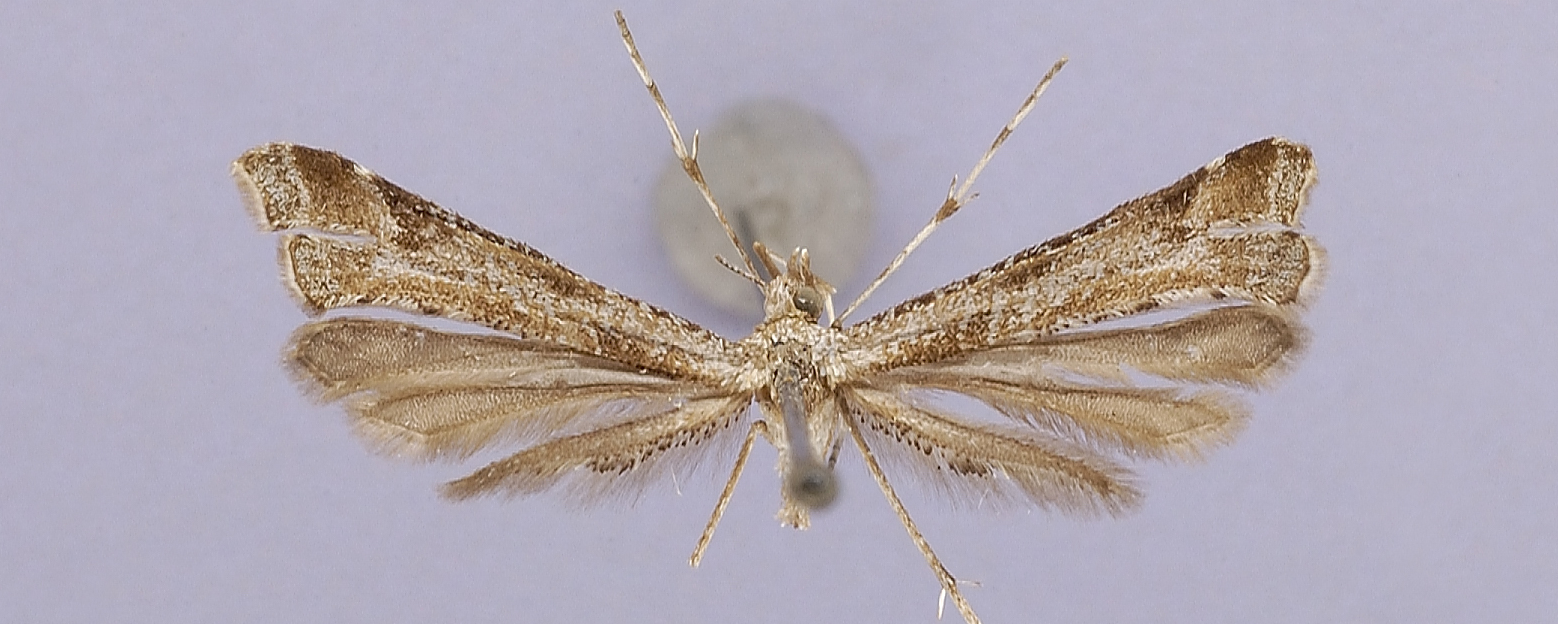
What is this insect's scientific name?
Platyptilia williamsii
